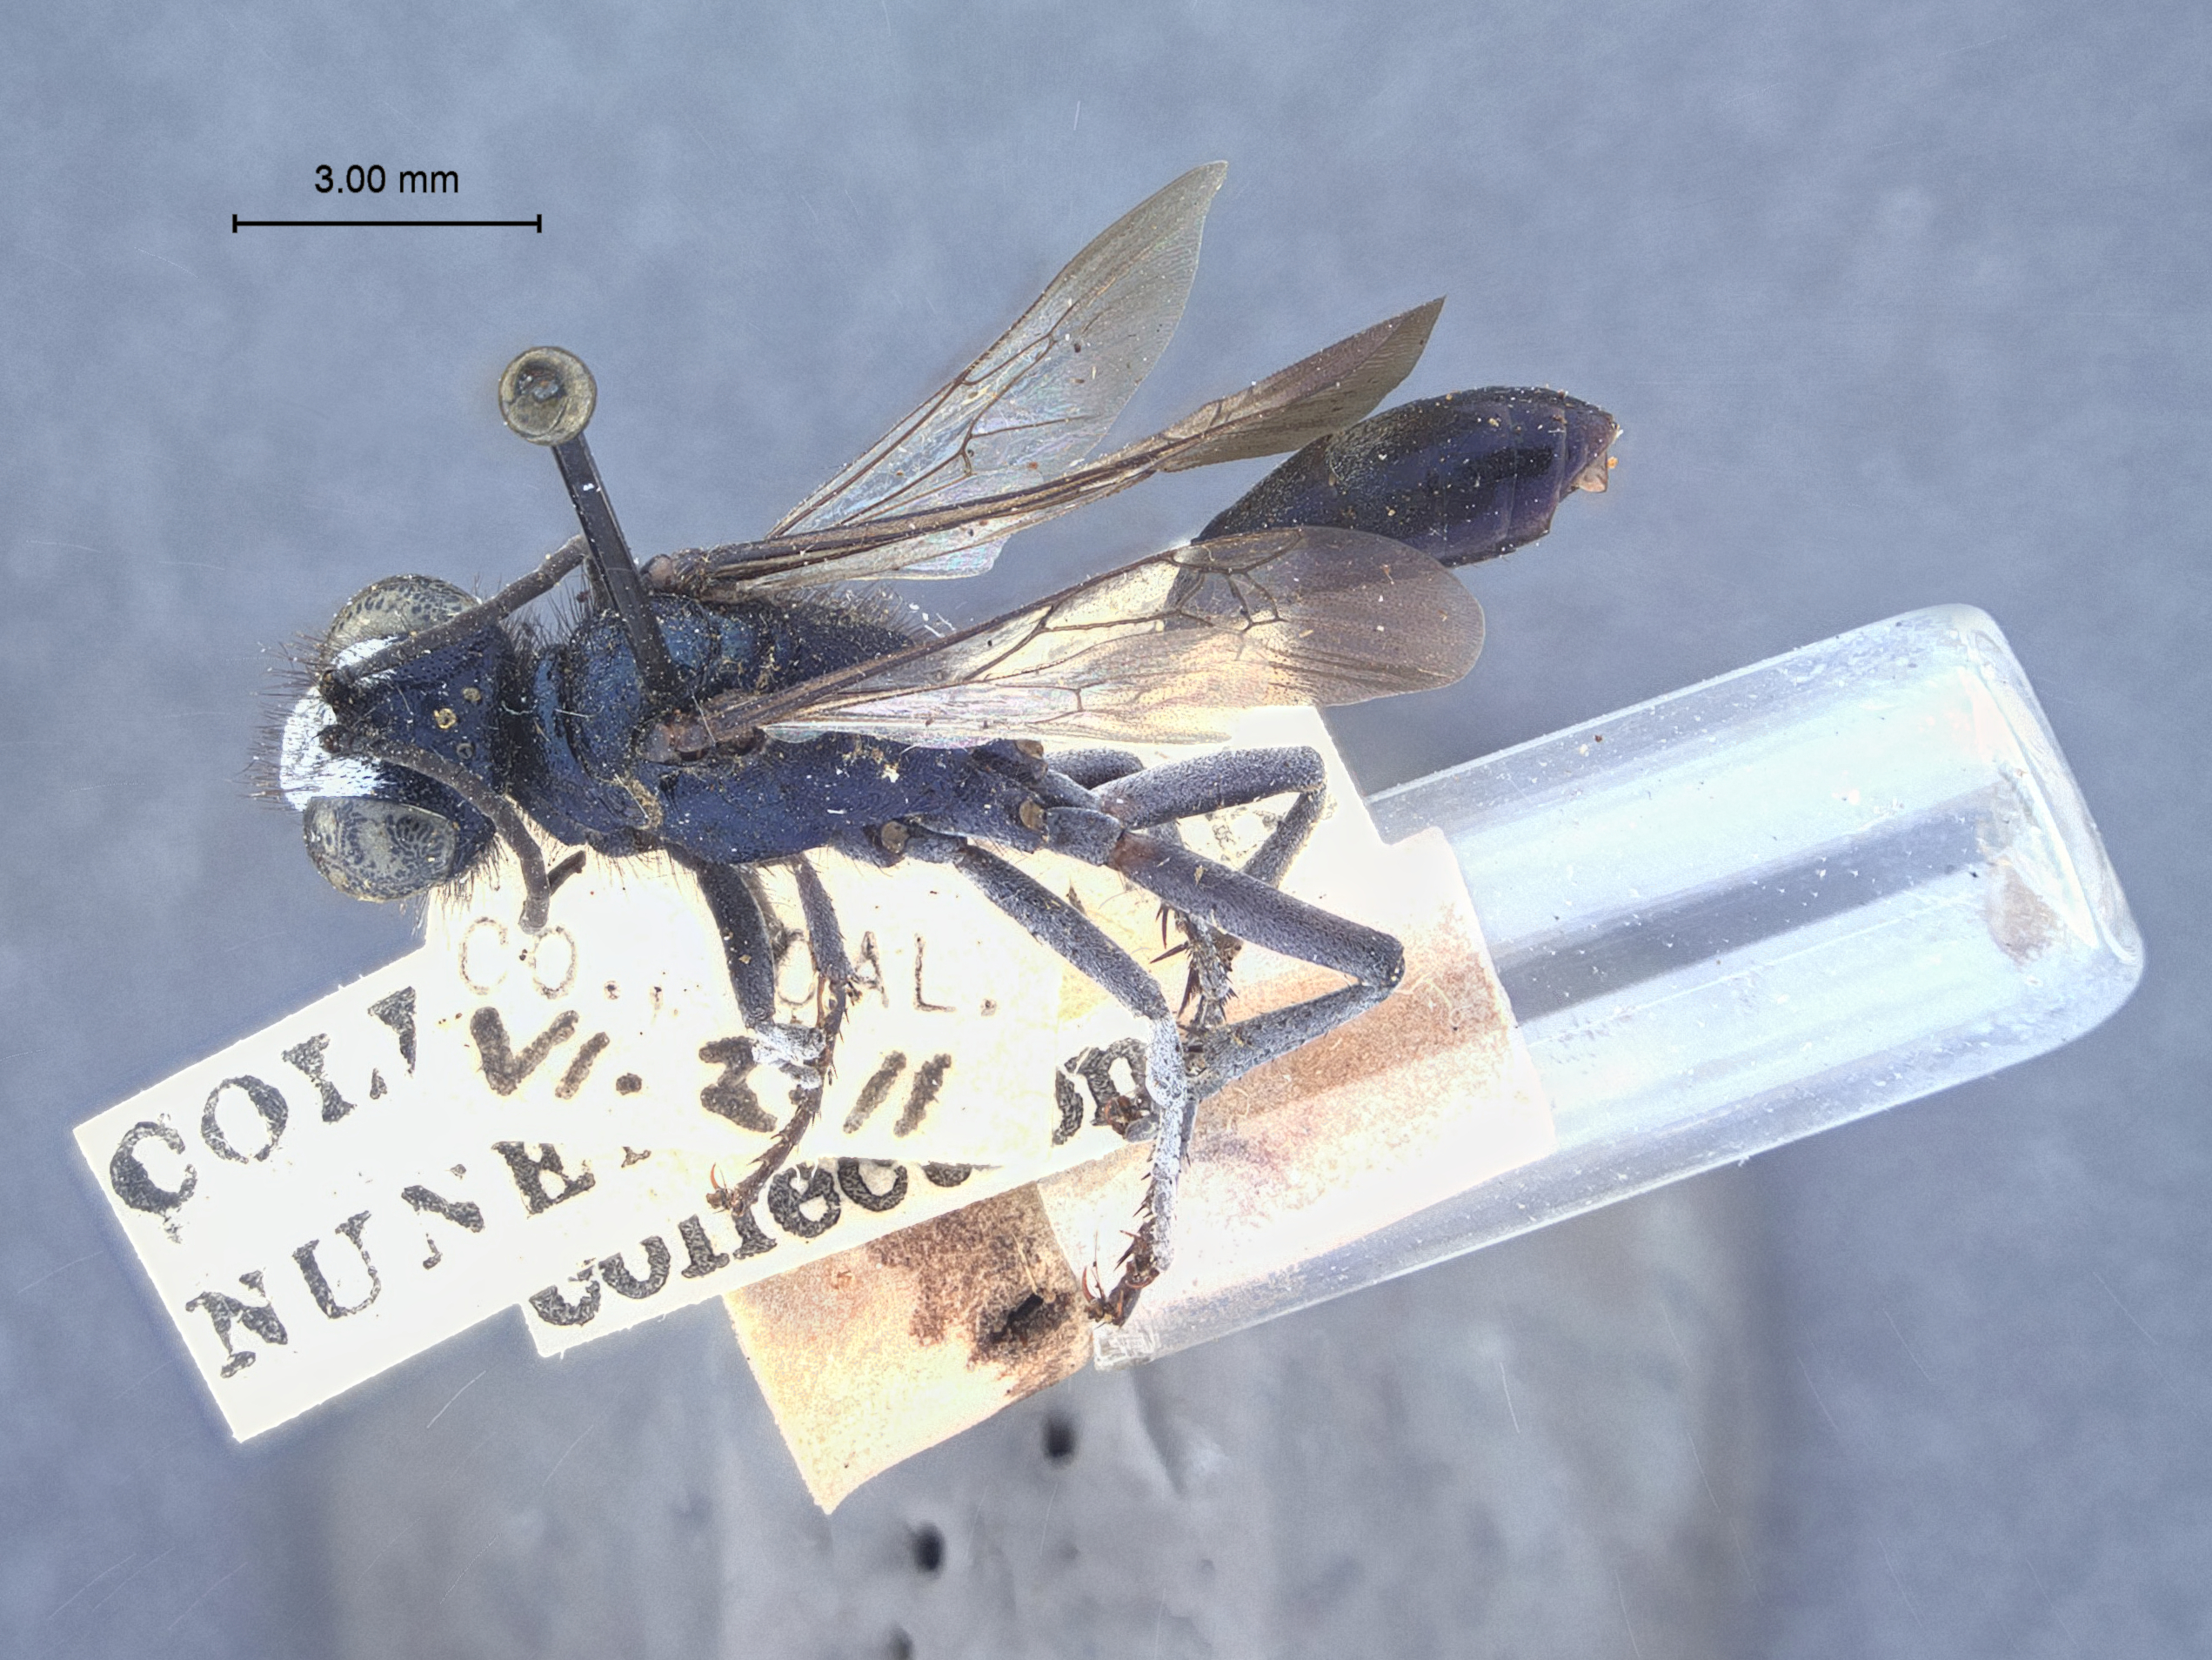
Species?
Podalonia caerulea
